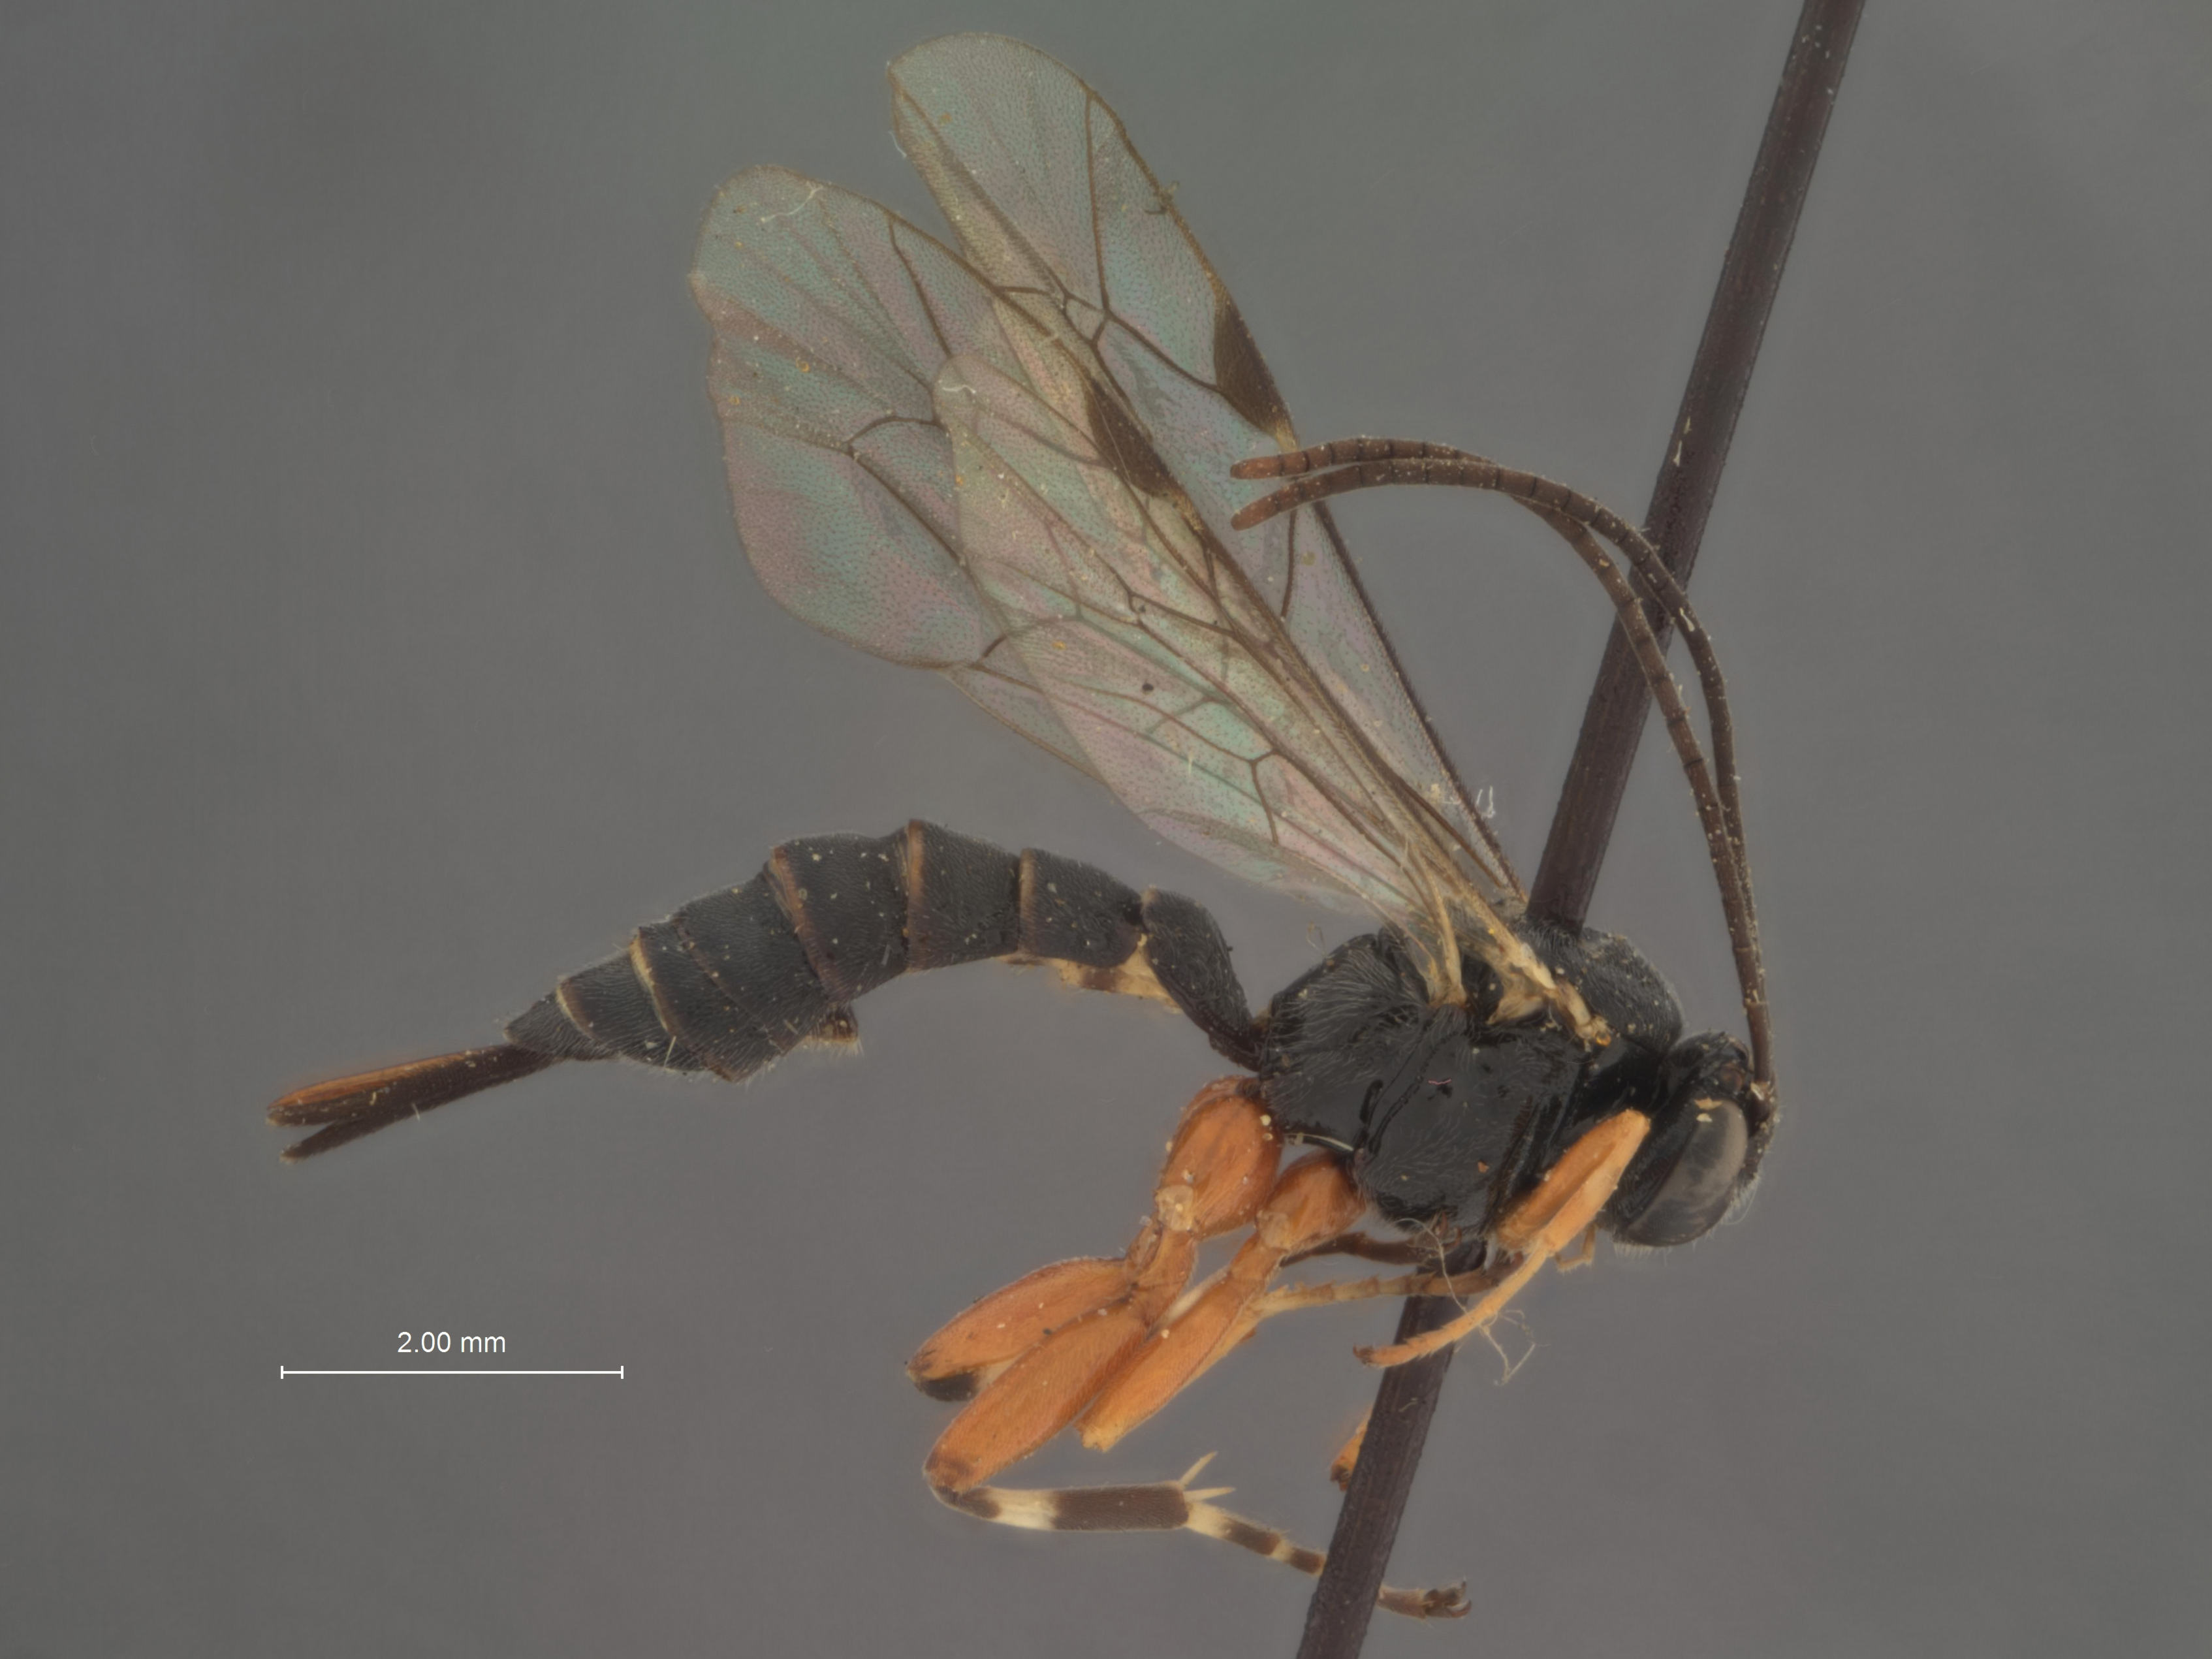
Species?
Itoplectis obesus
